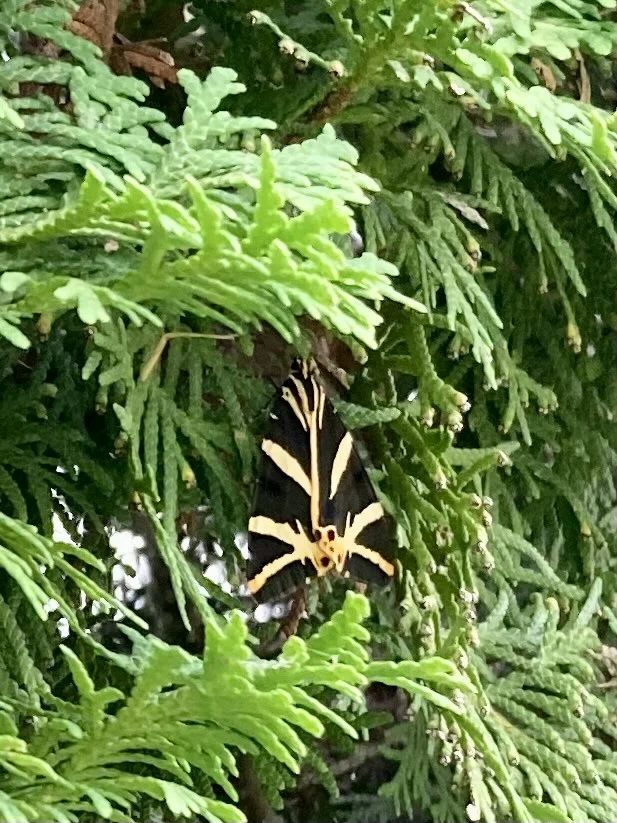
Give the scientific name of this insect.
Euplagia quadripunctaria
